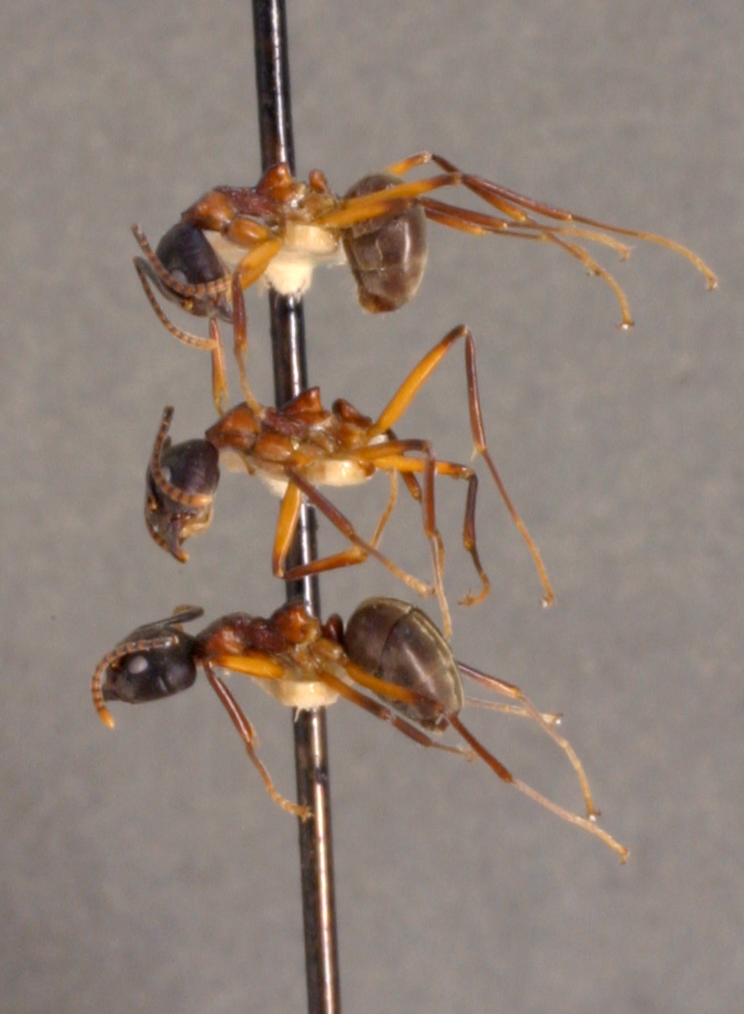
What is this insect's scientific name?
Dolichoderus feae
